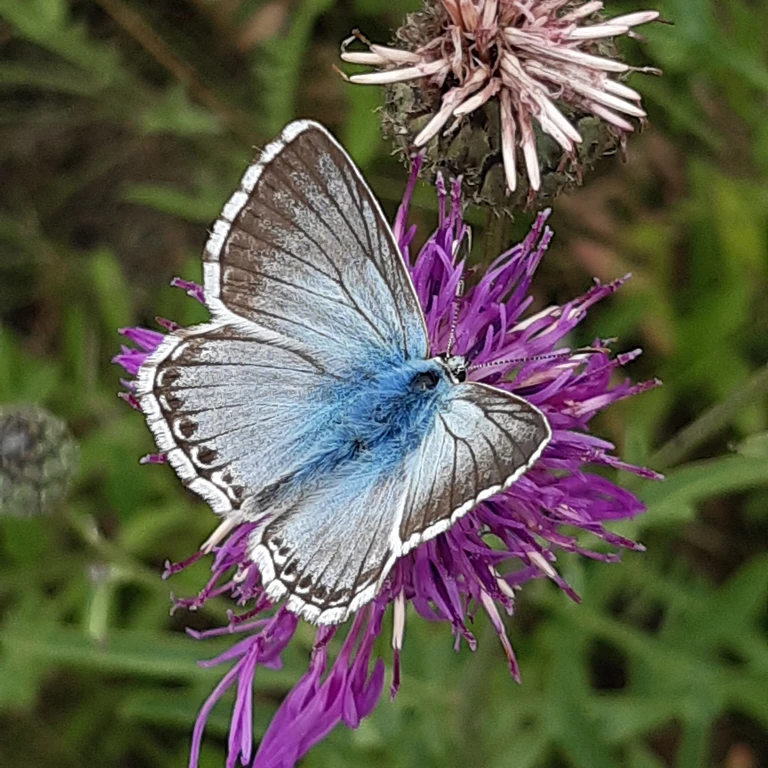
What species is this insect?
Lysandra coridon
